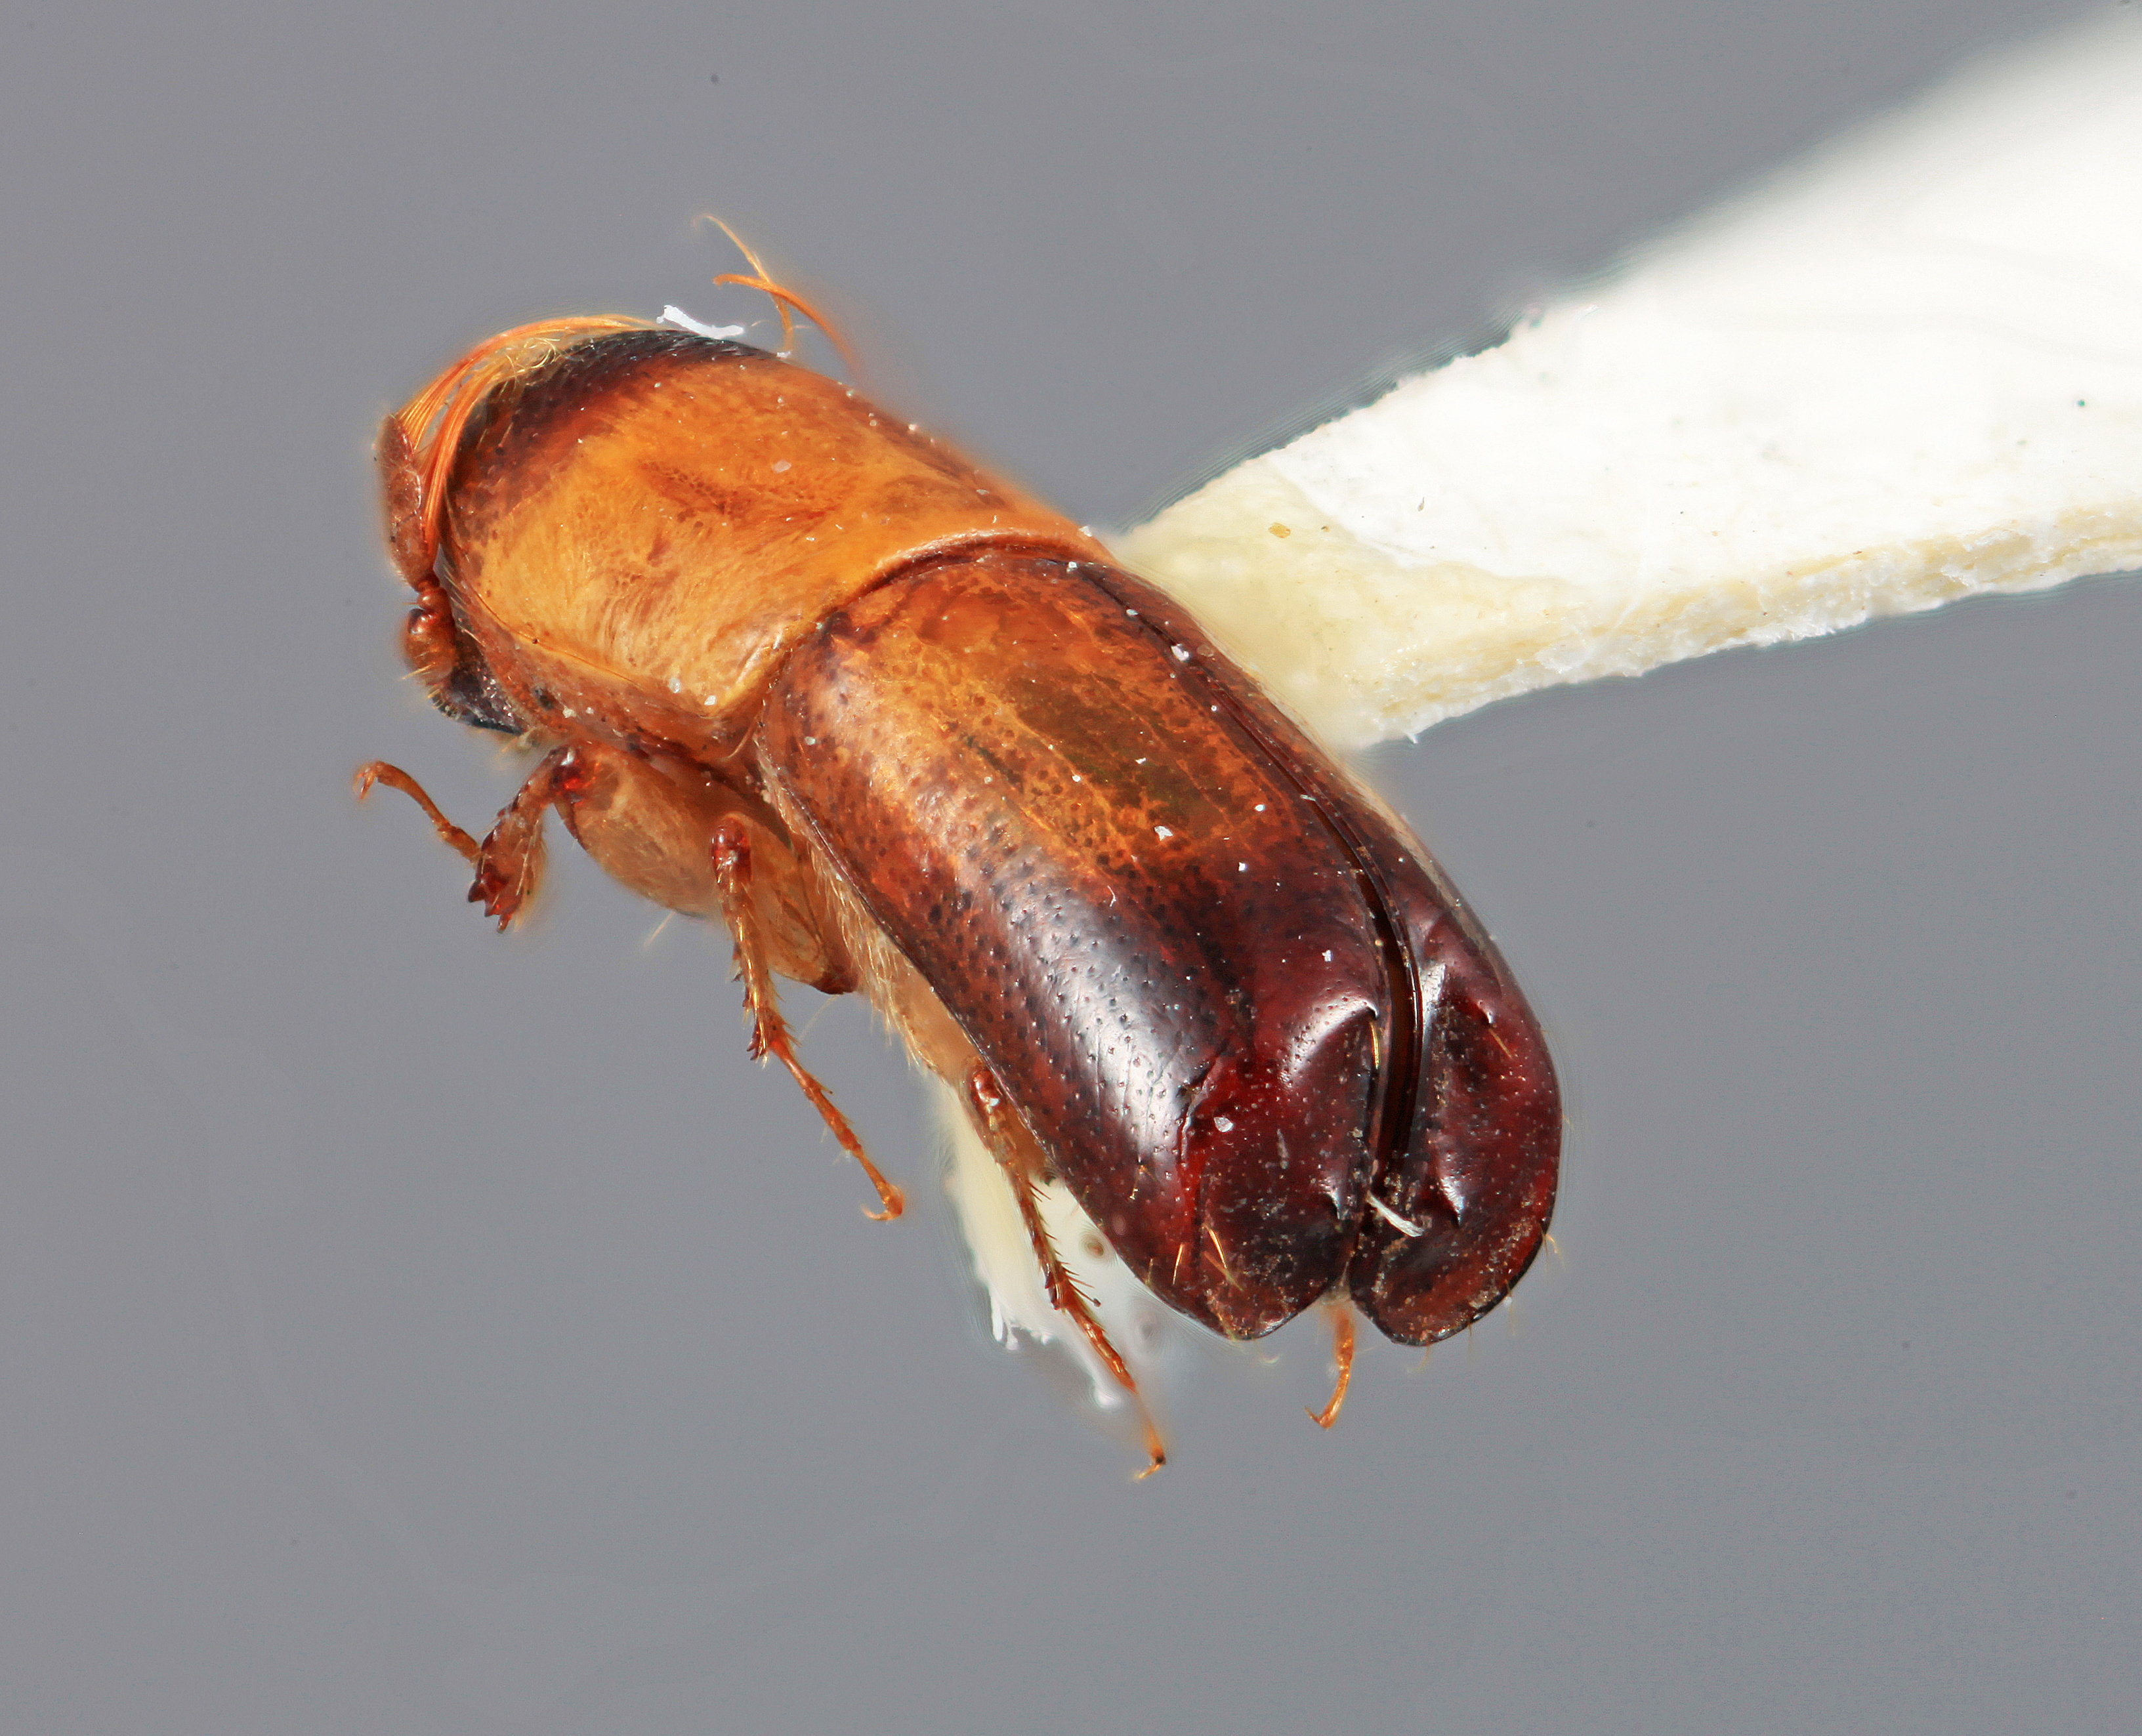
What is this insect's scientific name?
Amphicranus fulgidus
